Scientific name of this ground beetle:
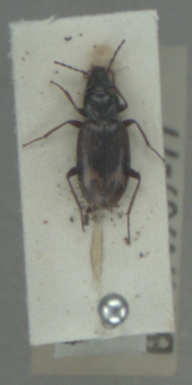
Bembidion dentellum
